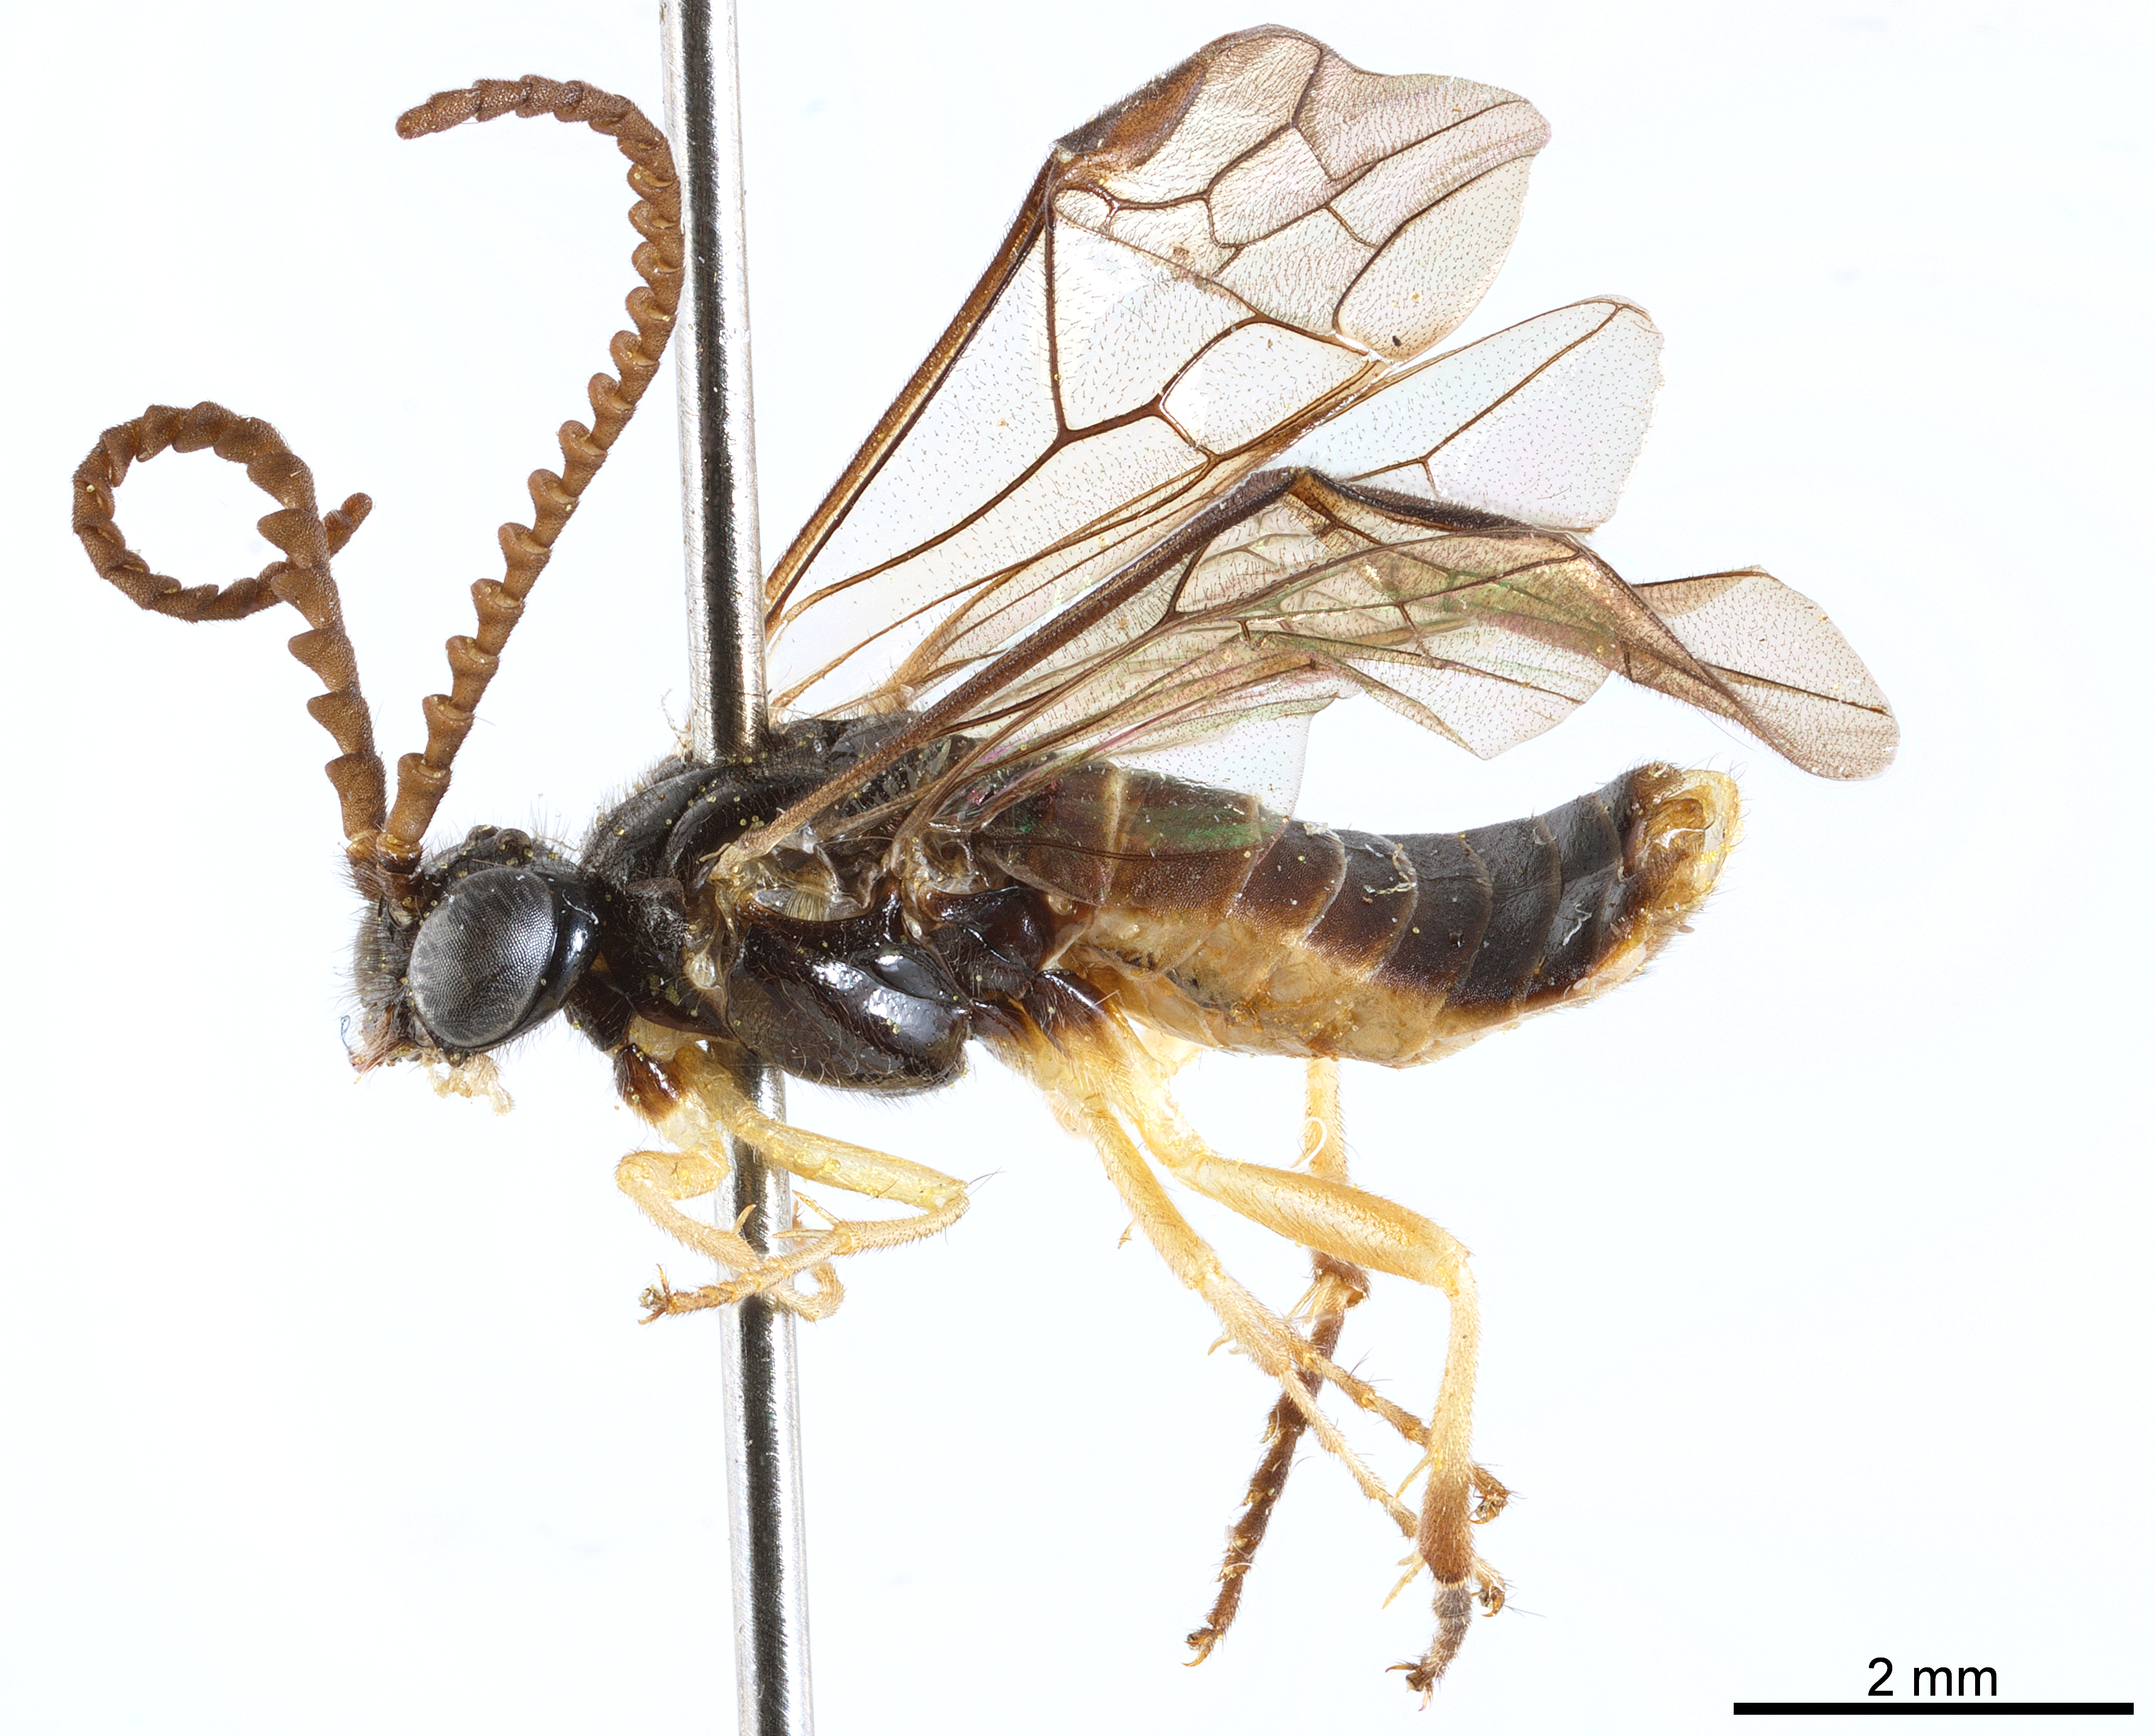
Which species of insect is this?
Cerospastus volupis
